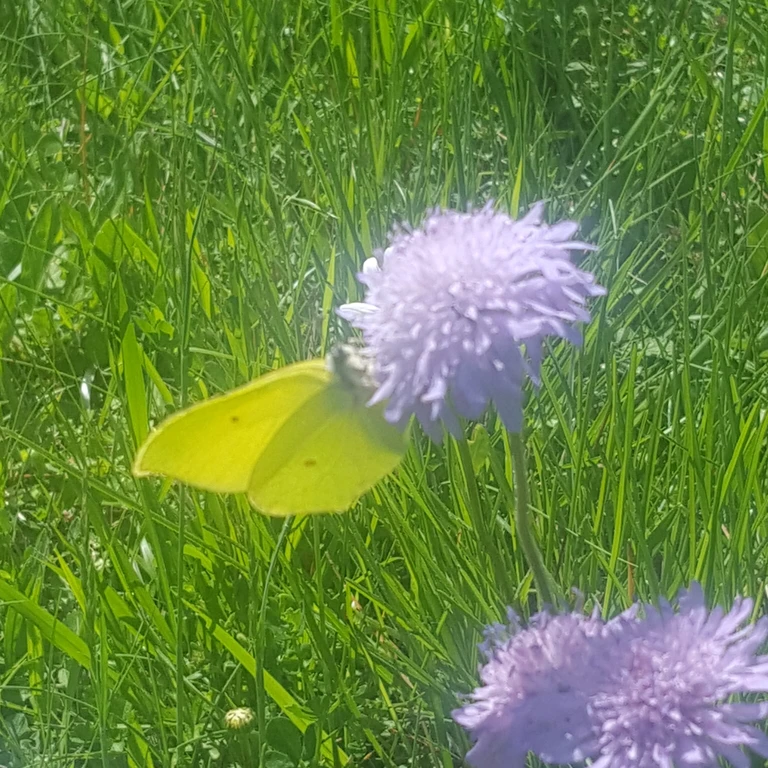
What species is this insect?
Gonepteryx rhamni
